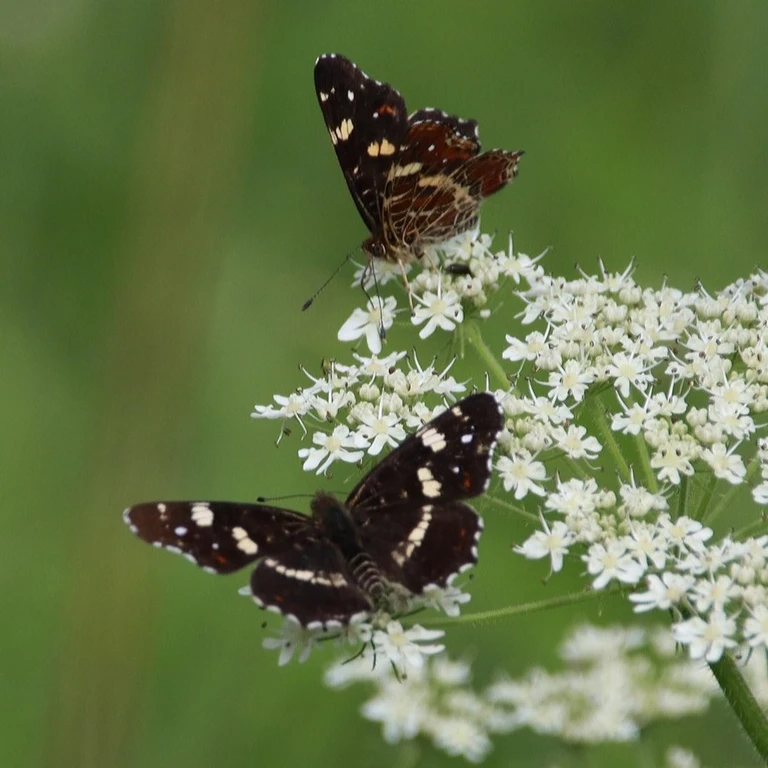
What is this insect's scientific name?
Araschnia levana
